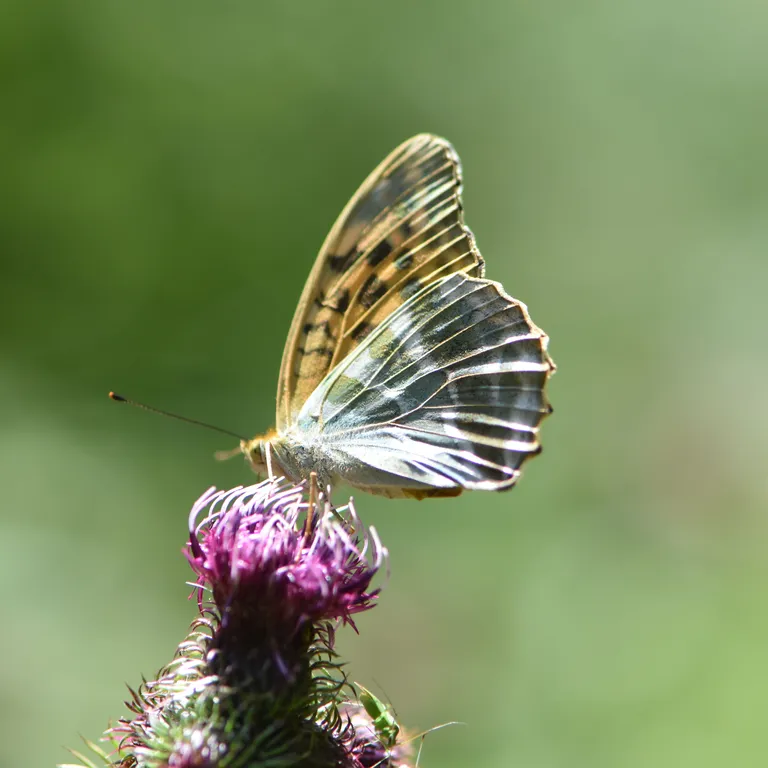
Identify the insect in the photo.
Argynnis paphia
